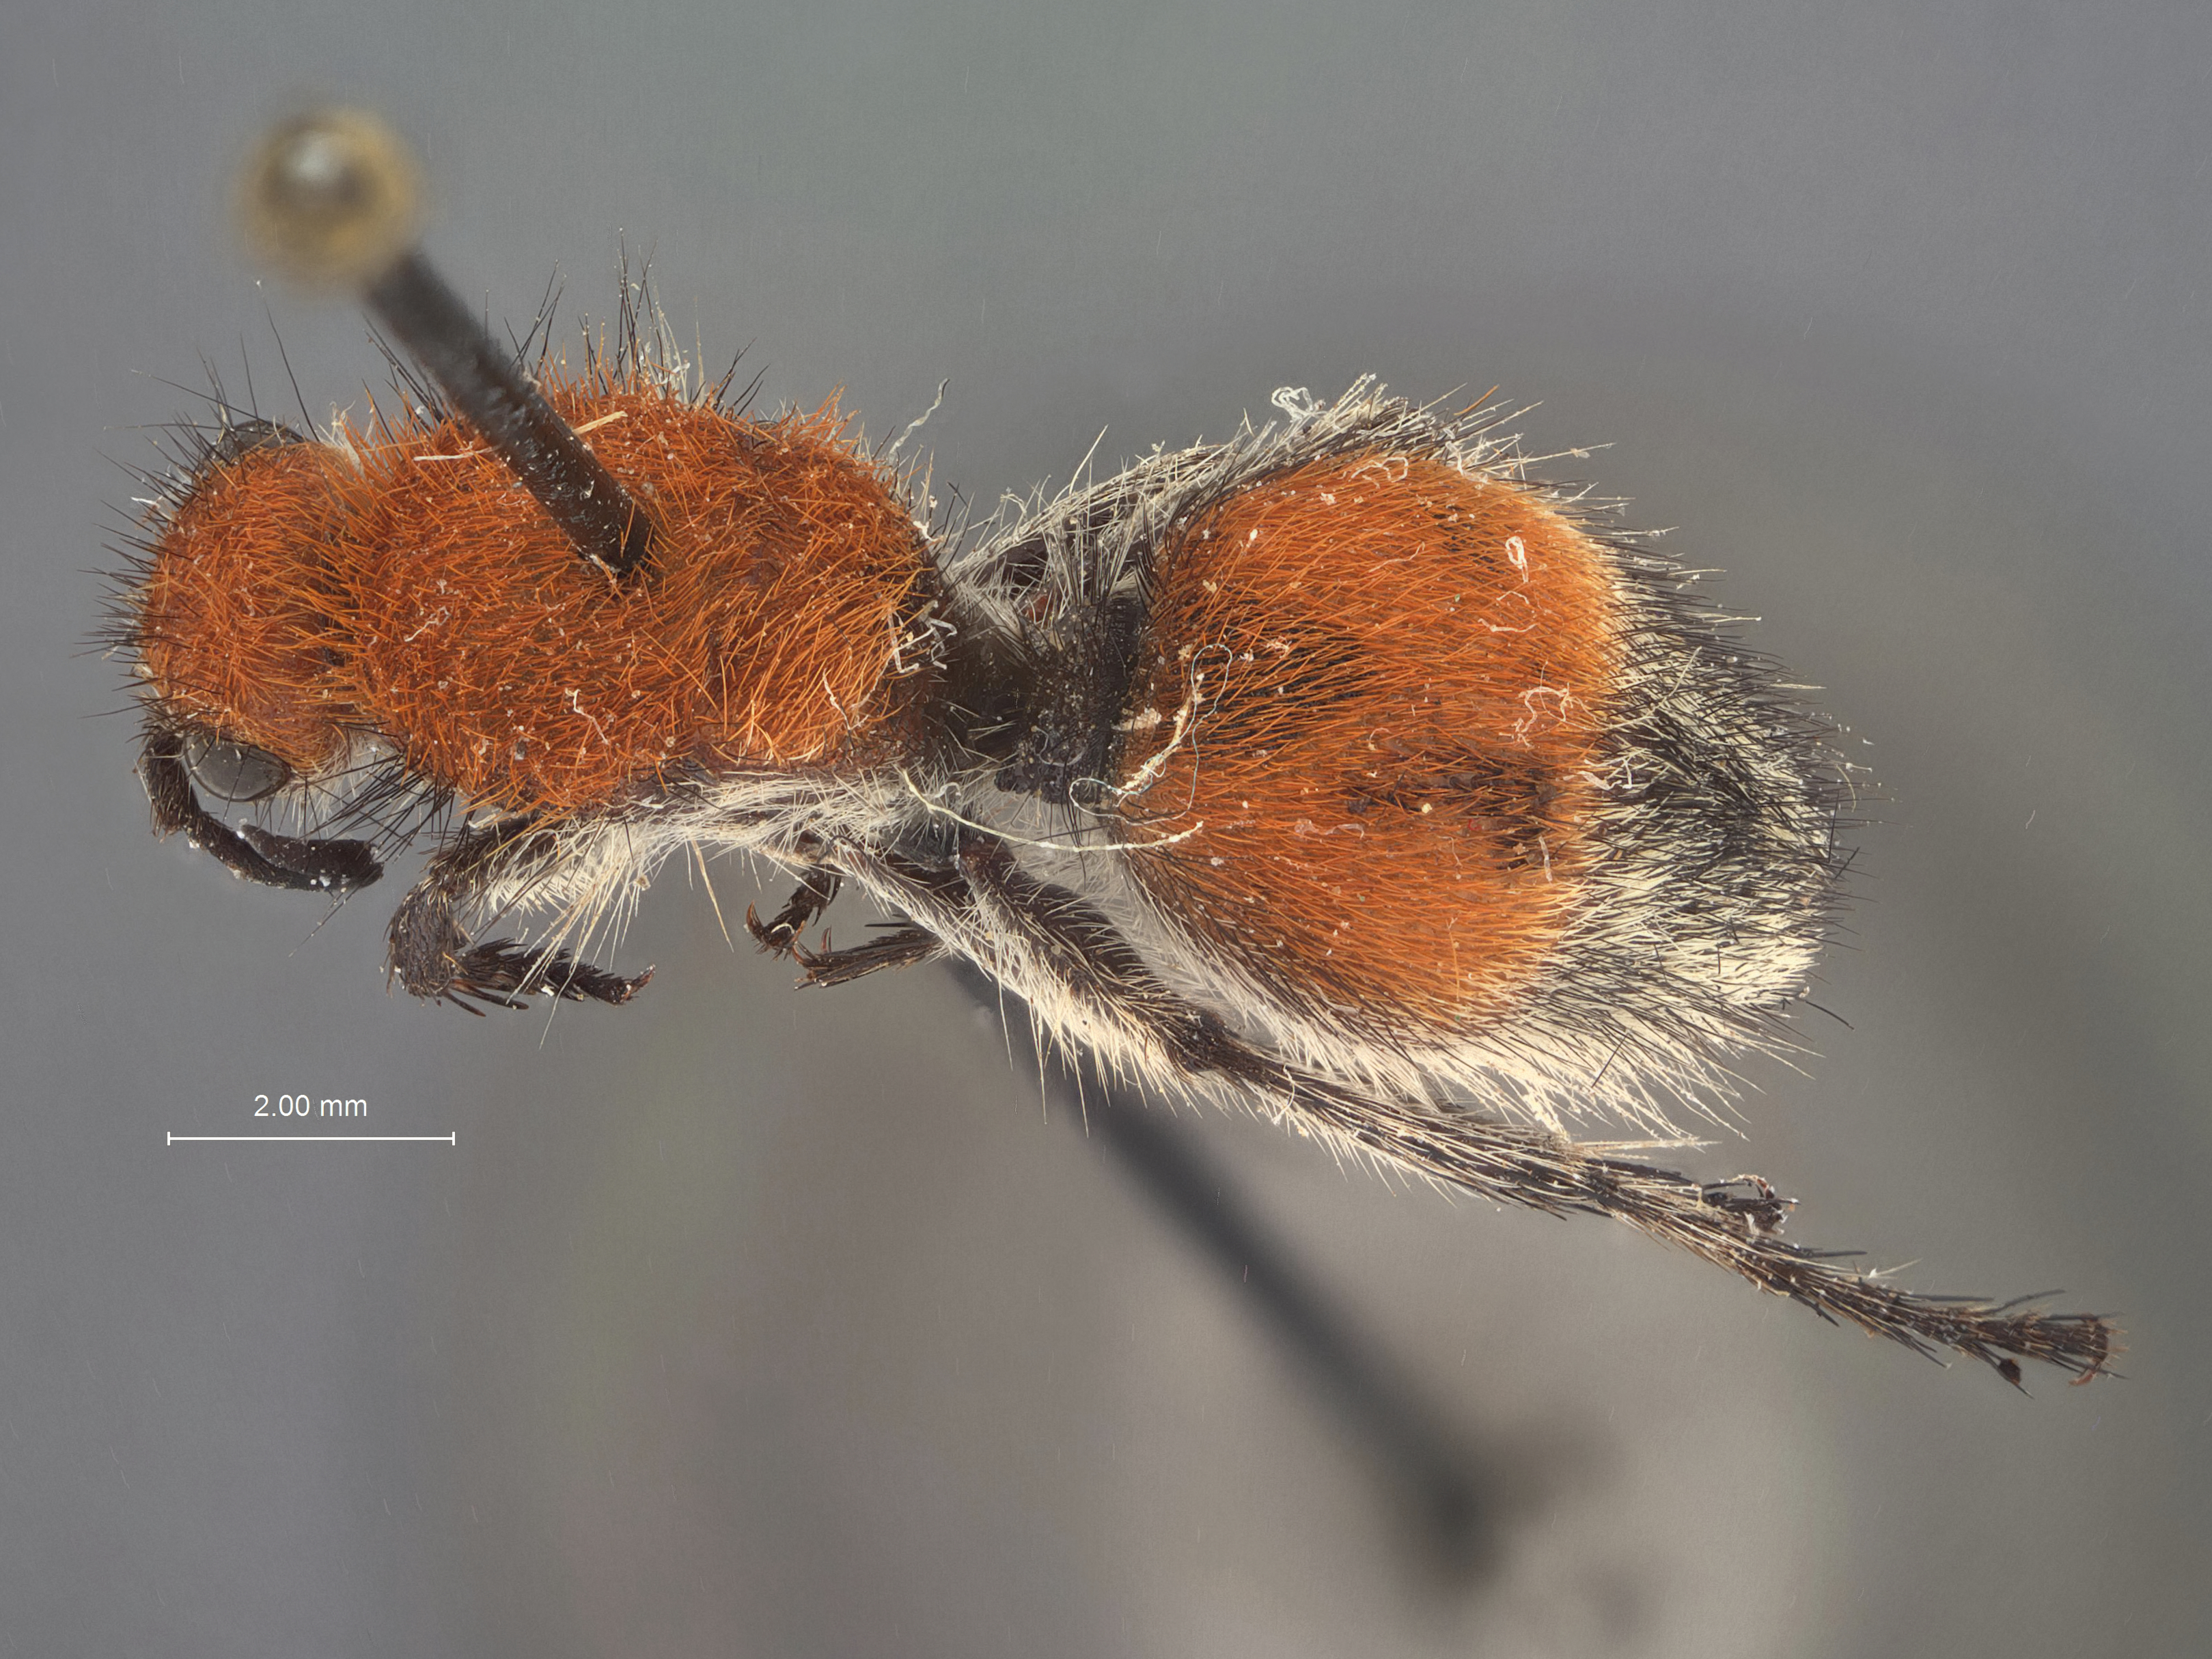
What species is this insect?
Dasymutilla durango
